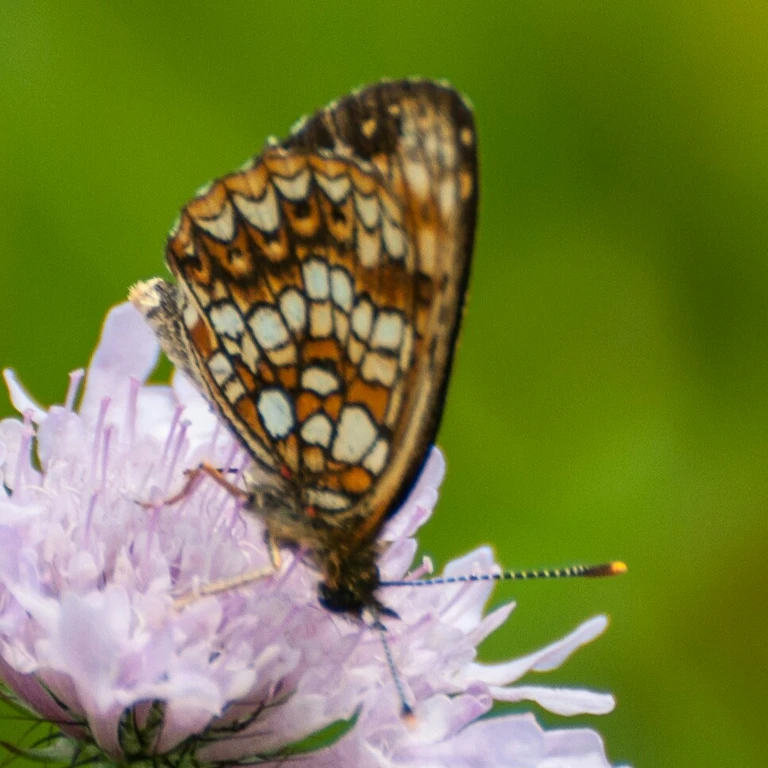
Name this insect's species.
Melitaea diamina
